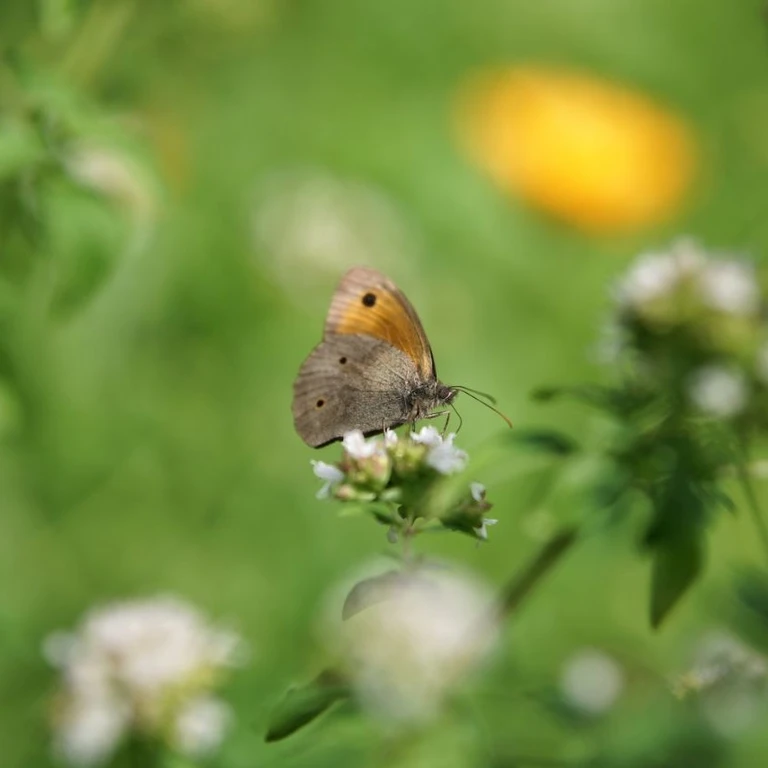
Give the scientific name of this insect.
Maniola jurtina
